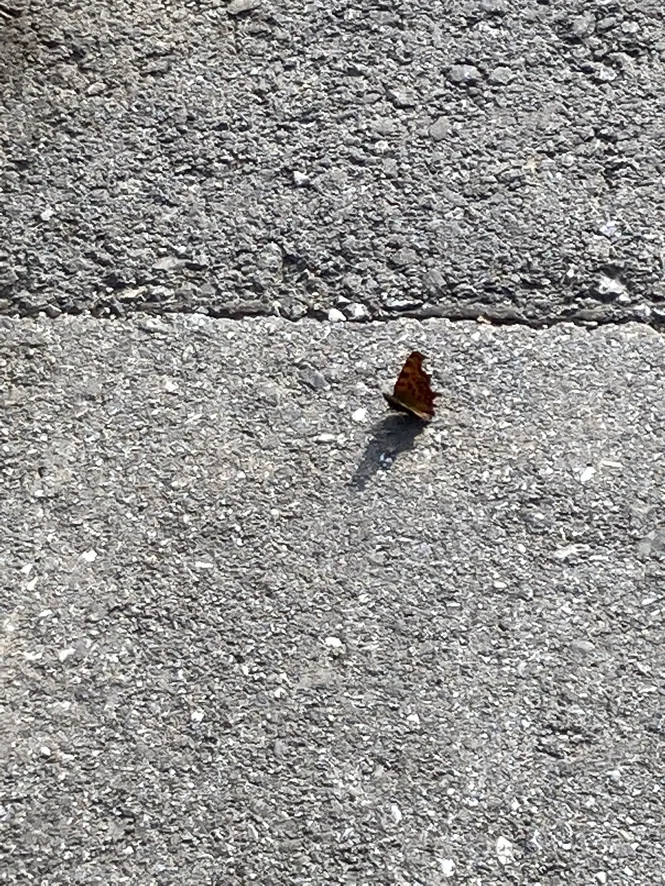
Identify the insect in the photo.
Polygonia c-album
